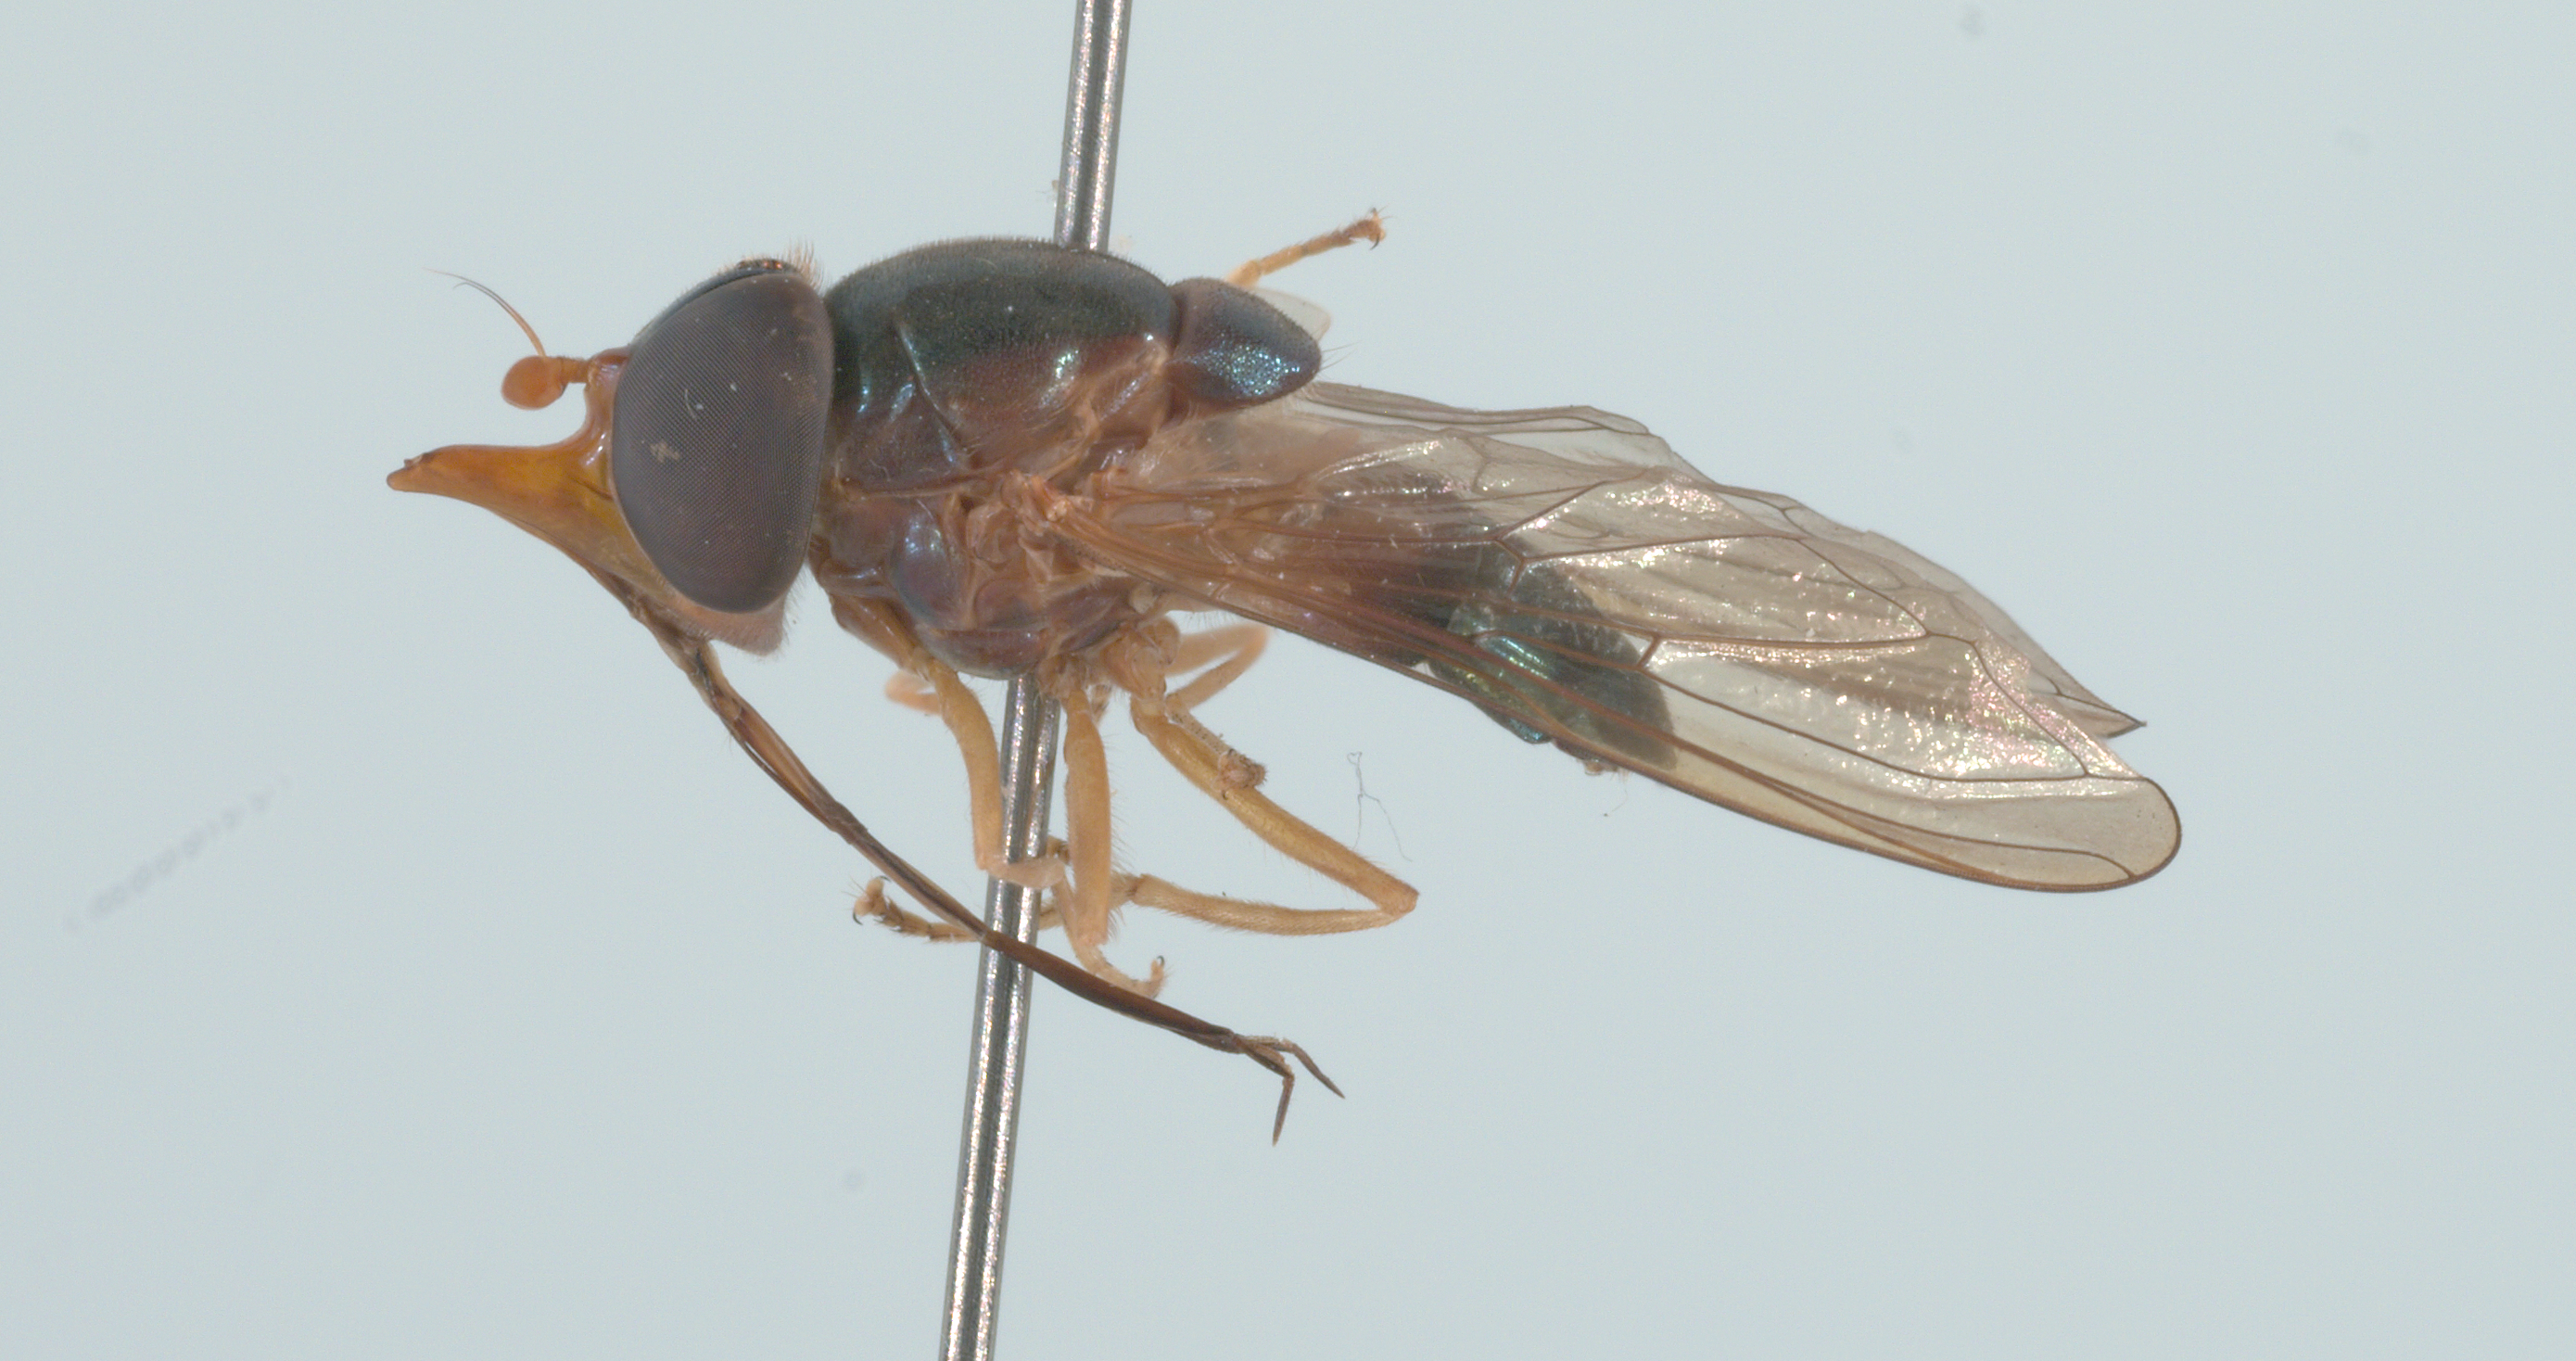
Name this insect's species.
Rhingia caerulescens
